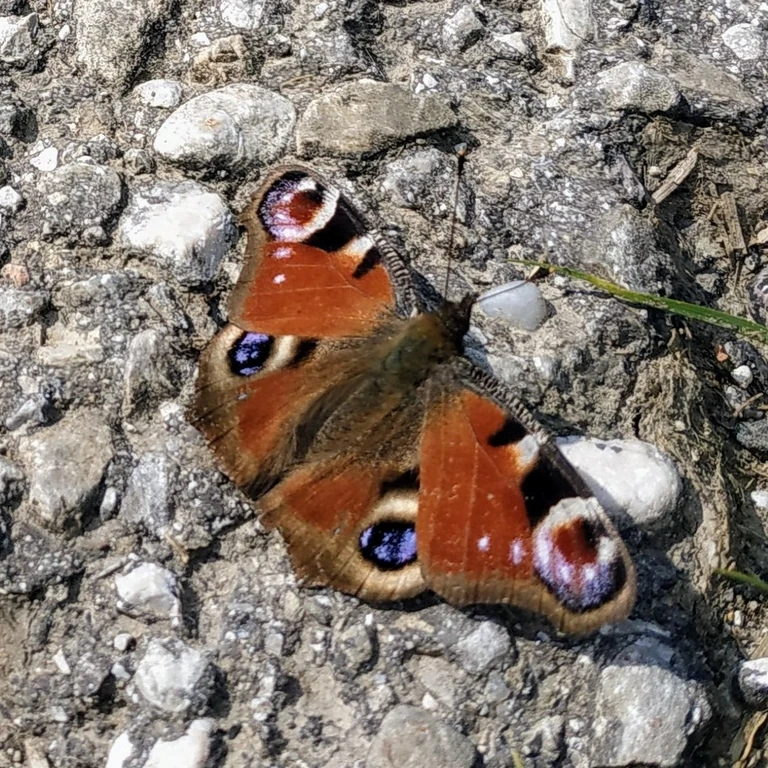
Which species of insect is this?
Aglais io
